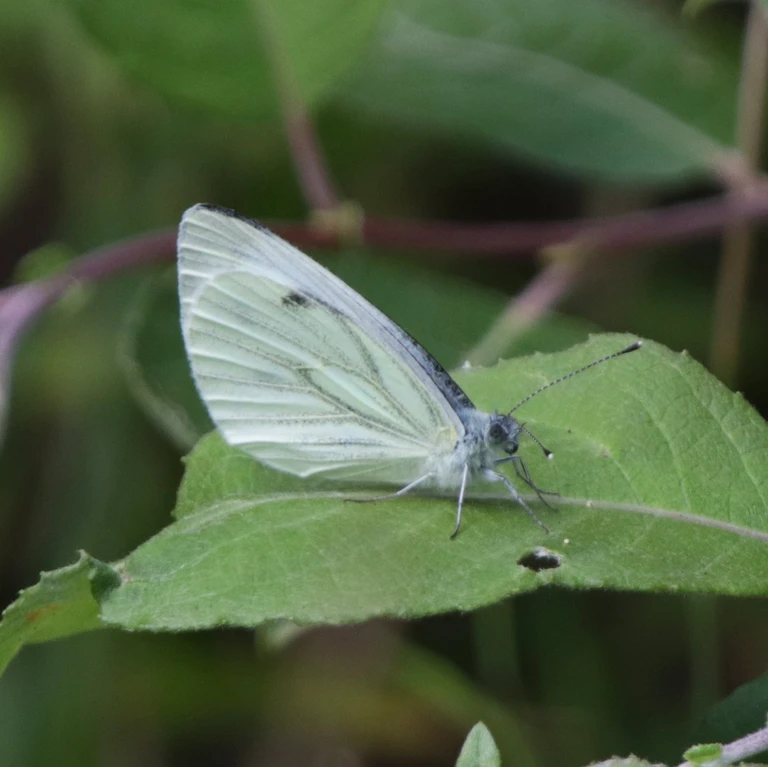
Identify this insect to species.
Pieris napi
